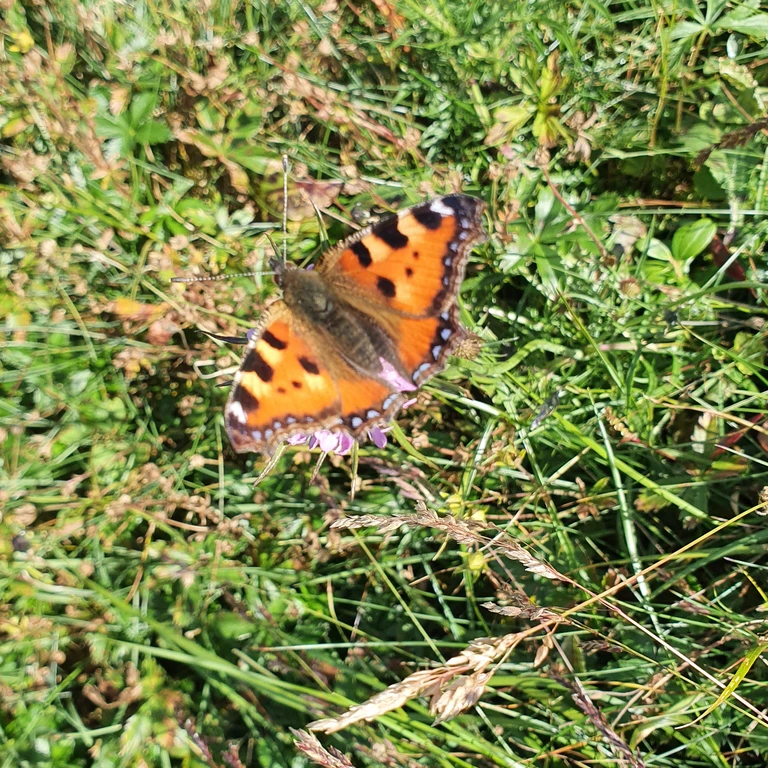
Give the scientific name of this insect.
Aglais urticae
